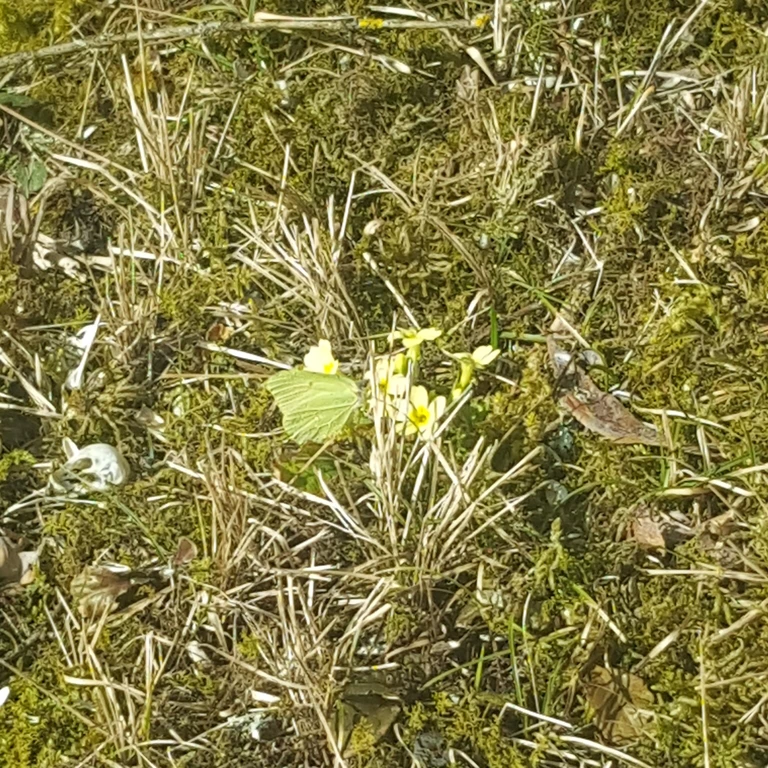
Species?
Gonepteryx rhamni
